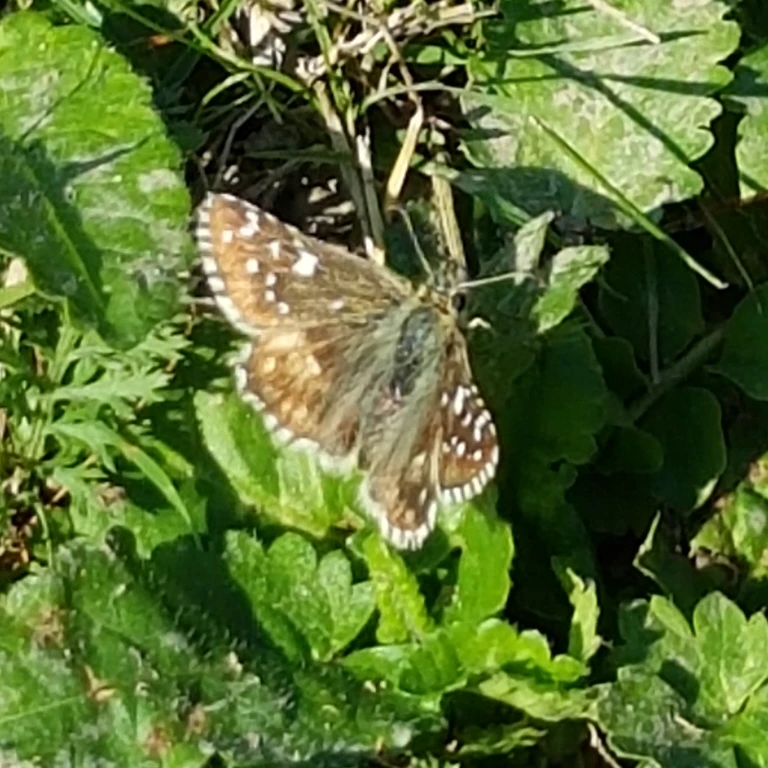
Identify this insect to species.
Pyrgus armoricanus
